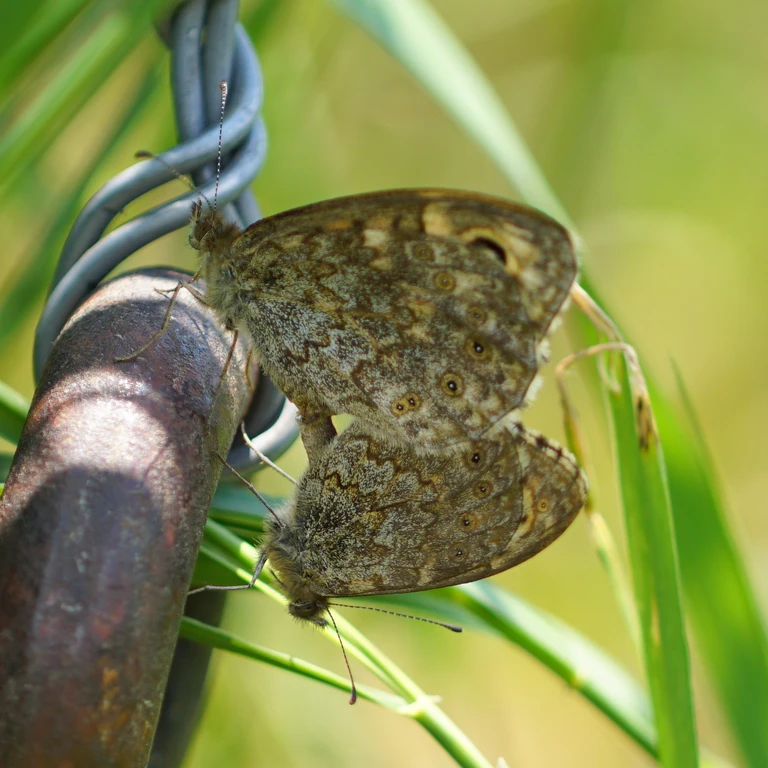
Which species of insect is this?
Lasiommata megera (also Pararge megera)
